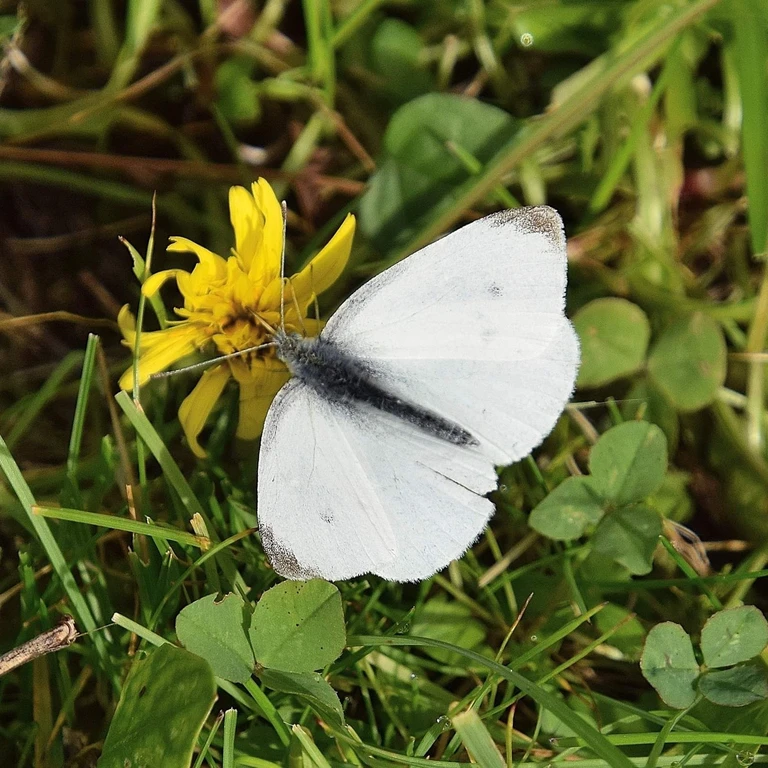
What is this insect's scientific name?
Pieris rapae
